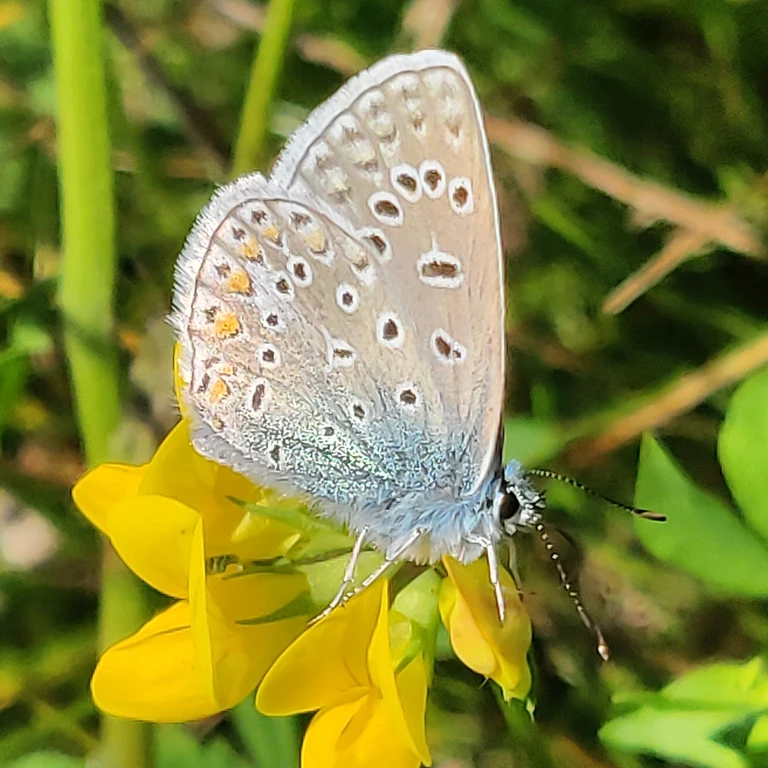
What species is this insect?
Polyommatus icarus
